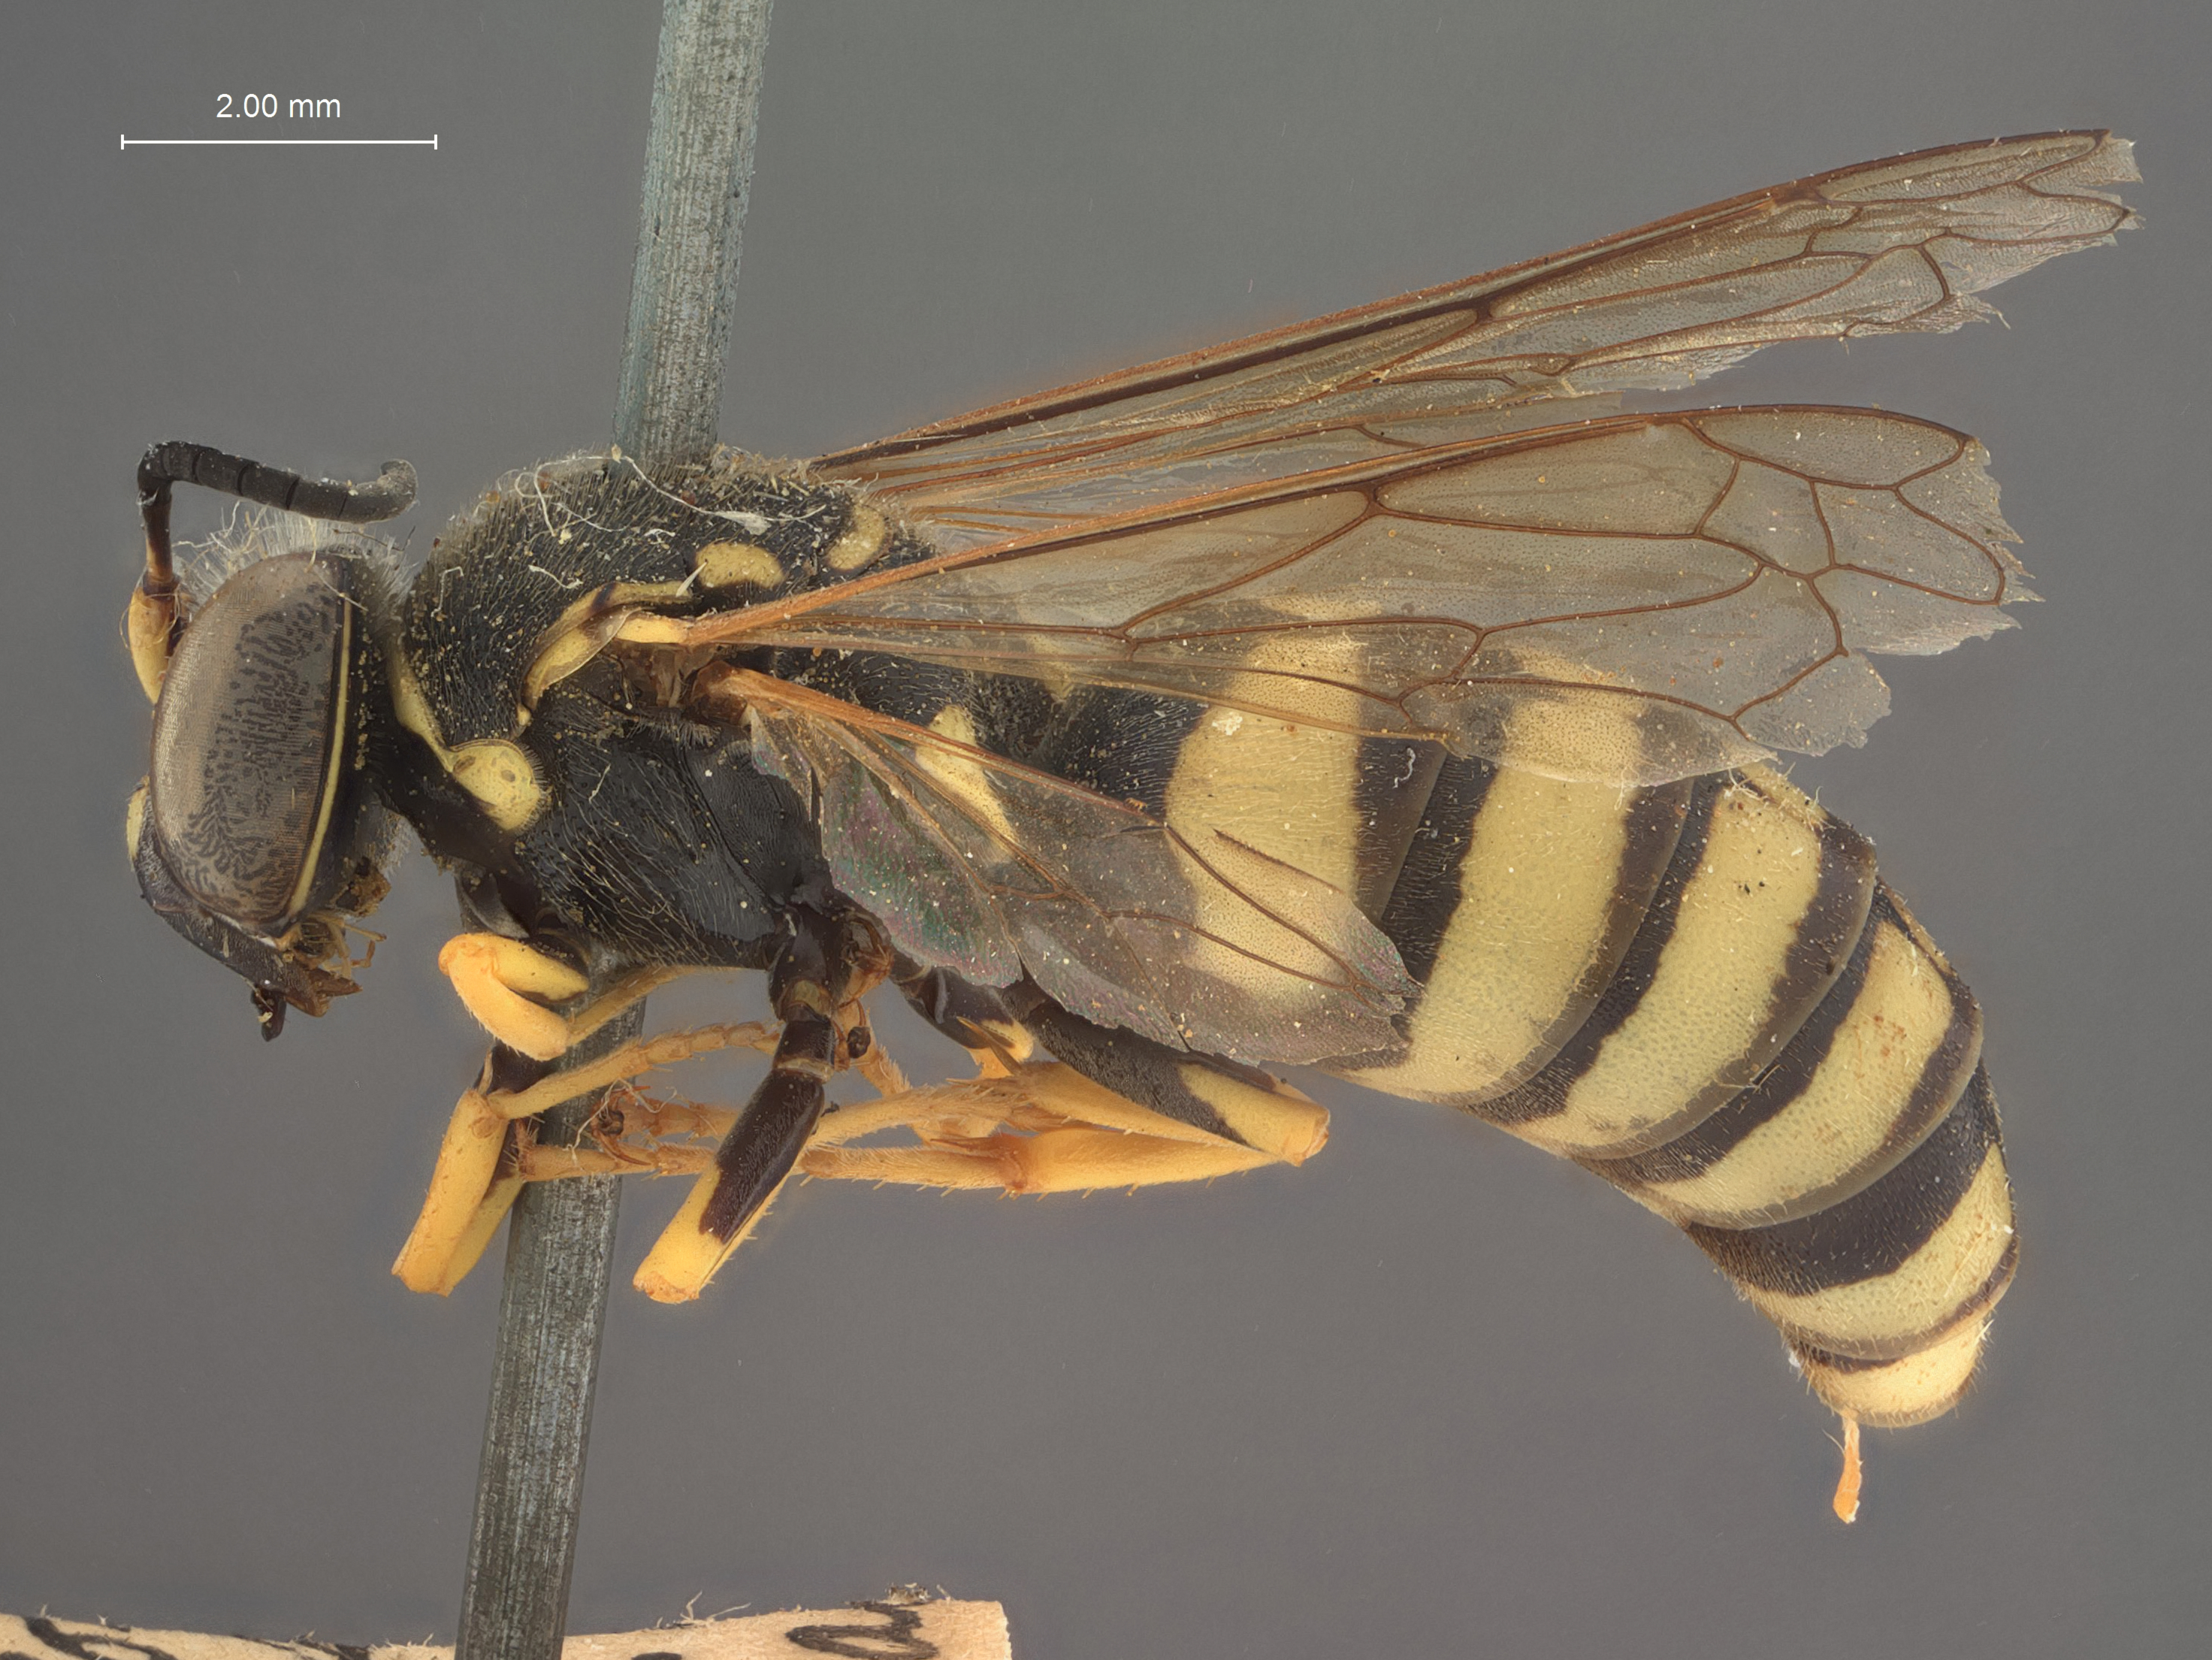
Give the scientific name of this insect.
Bembidula meliloti
